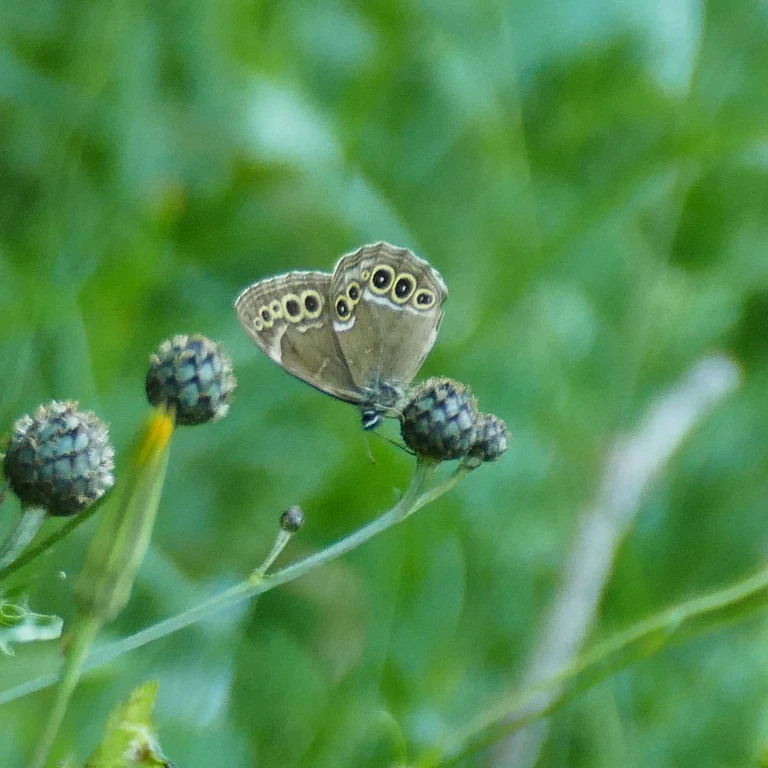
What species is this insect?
Lopinga achine (also Pararge achine)
